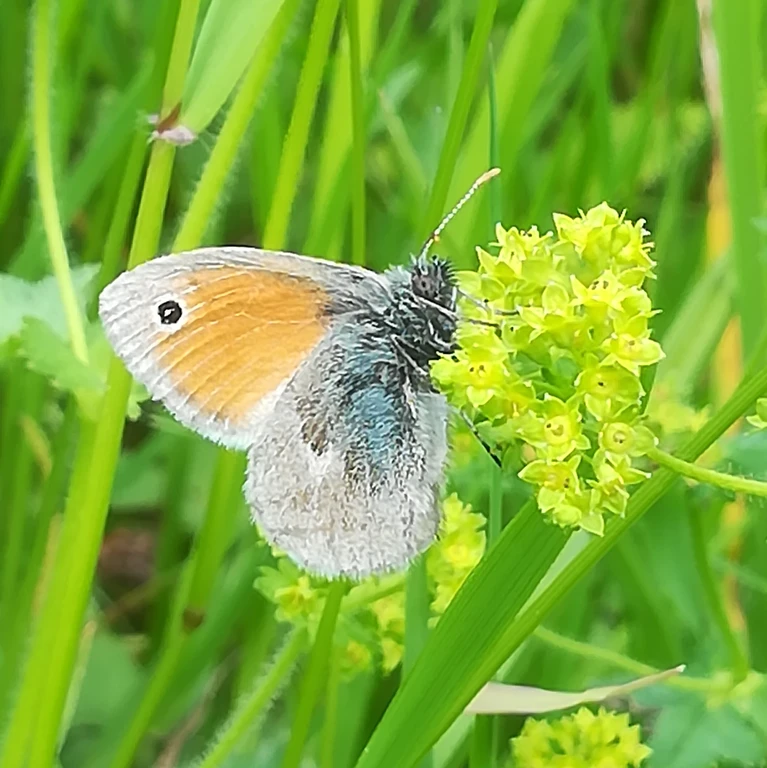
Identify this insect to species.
Coenonympha pamphilus
